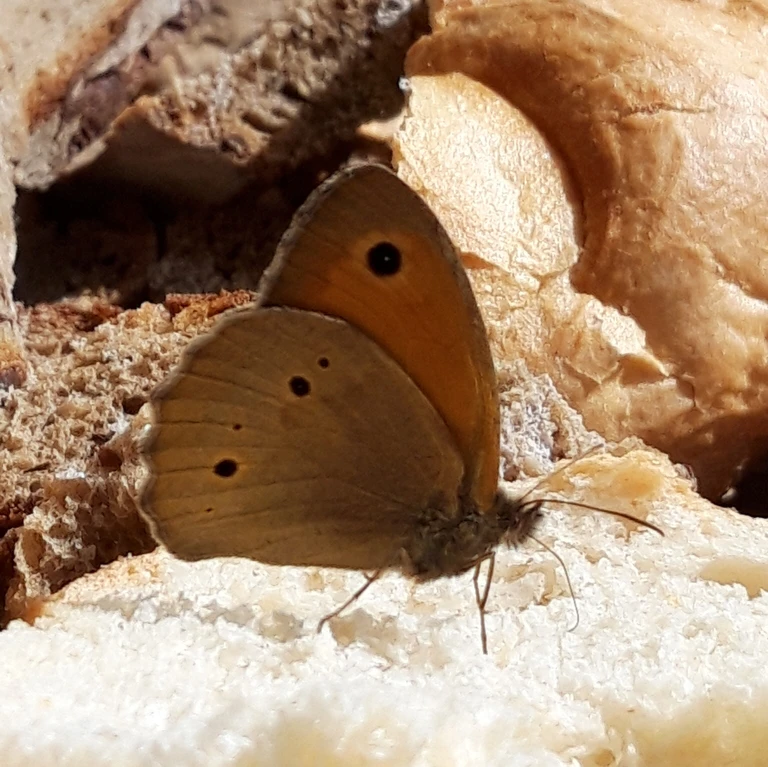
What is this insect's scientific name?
Maniola jurtina
